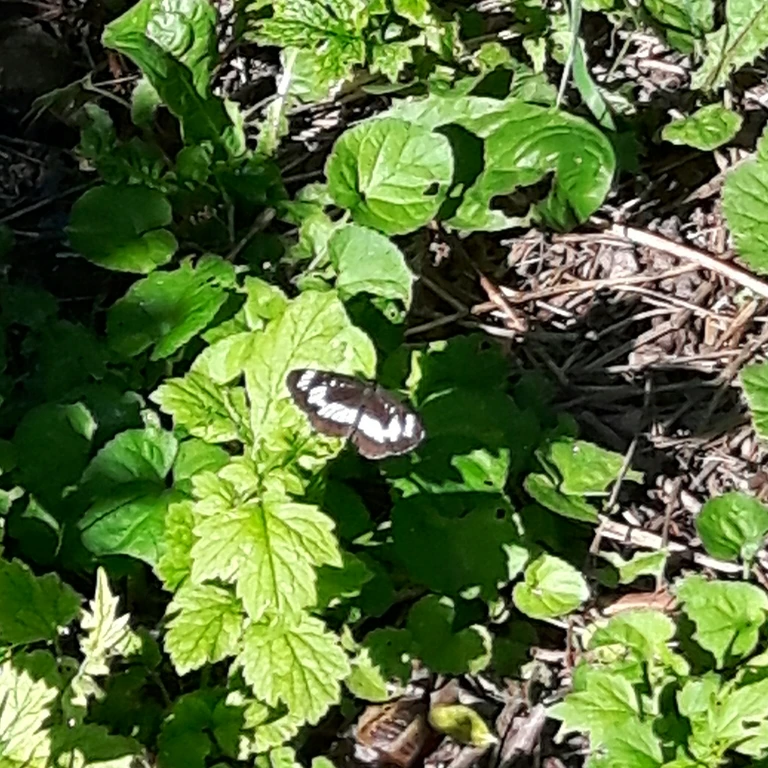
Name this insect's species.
Neptis rivularis
